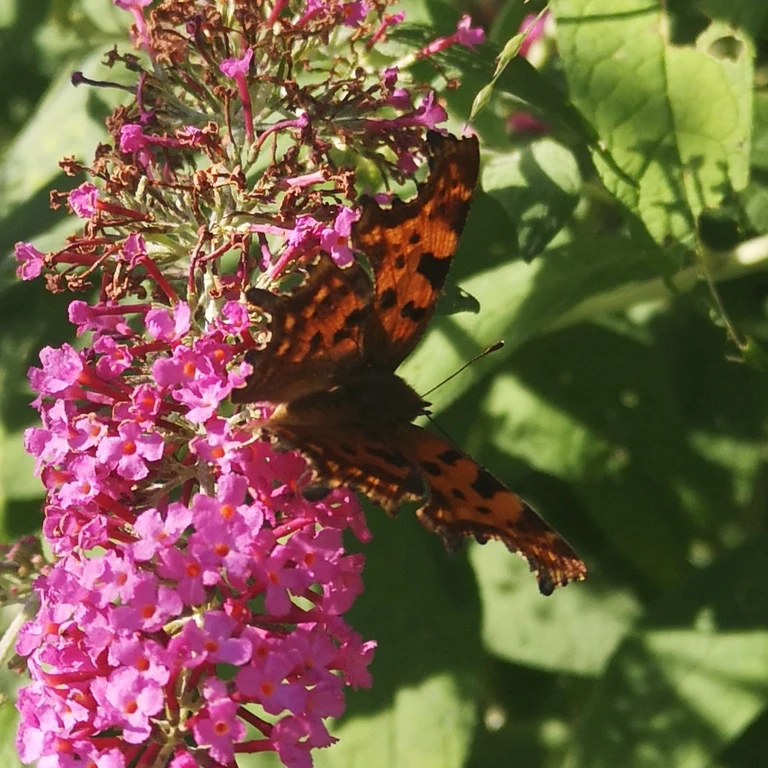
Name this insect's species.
Polygonia c-album
